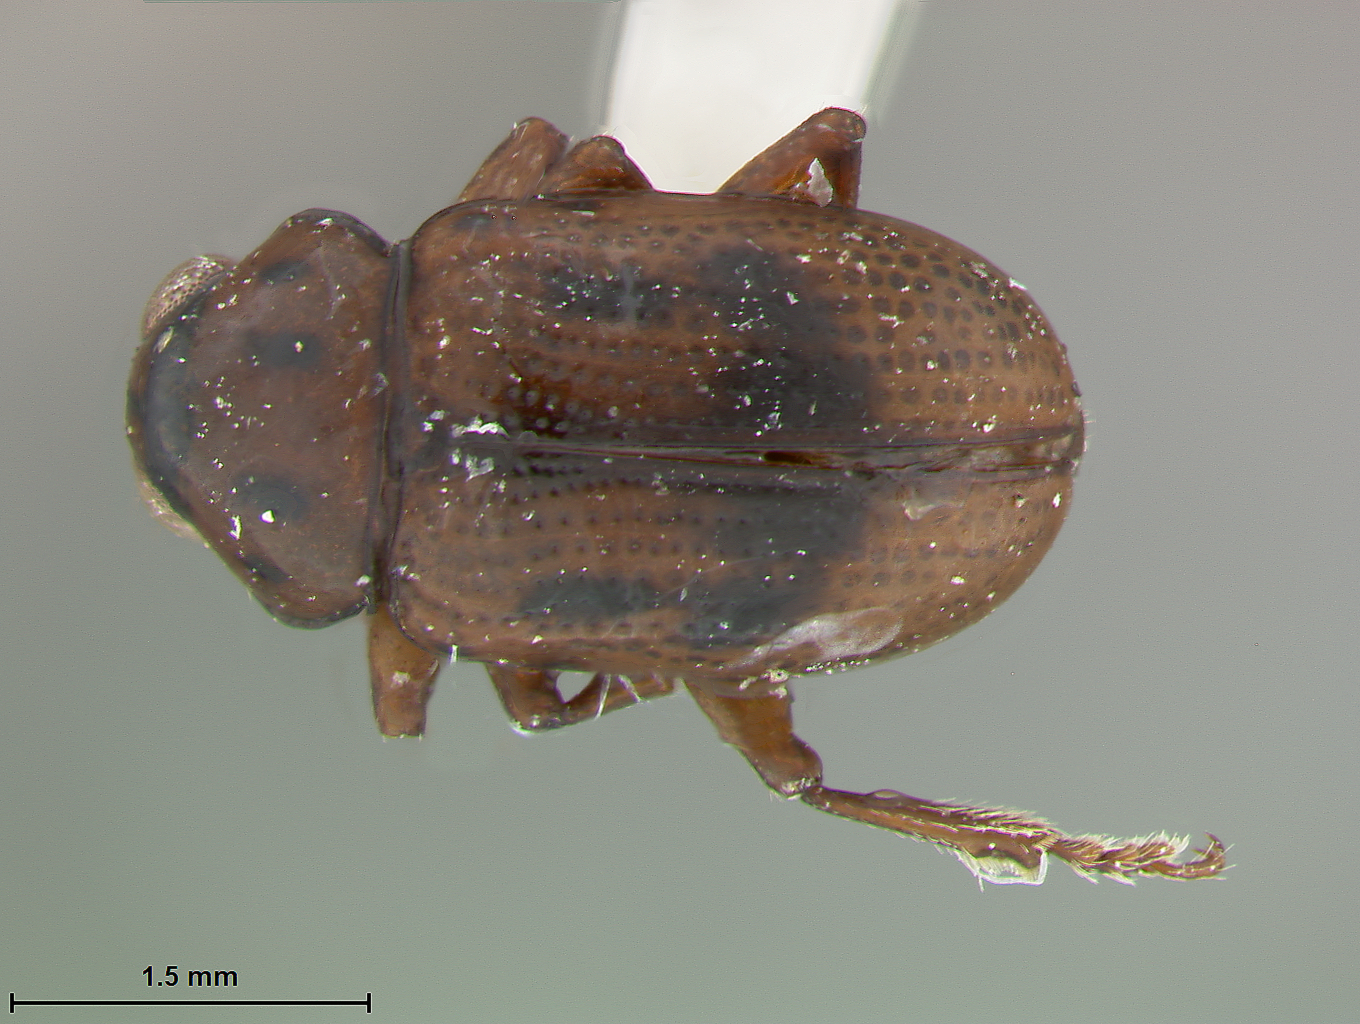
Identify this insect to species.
Metachroma panamense
